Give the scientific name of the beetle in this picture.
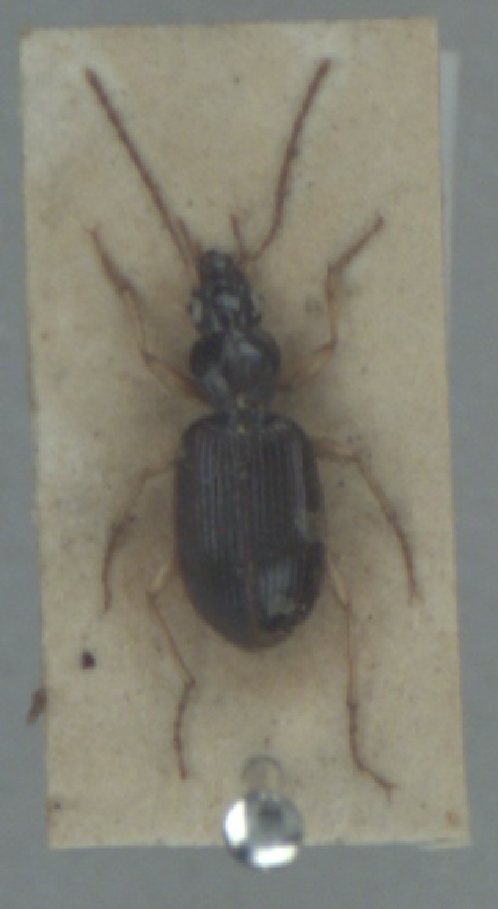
Paranchus albipes
